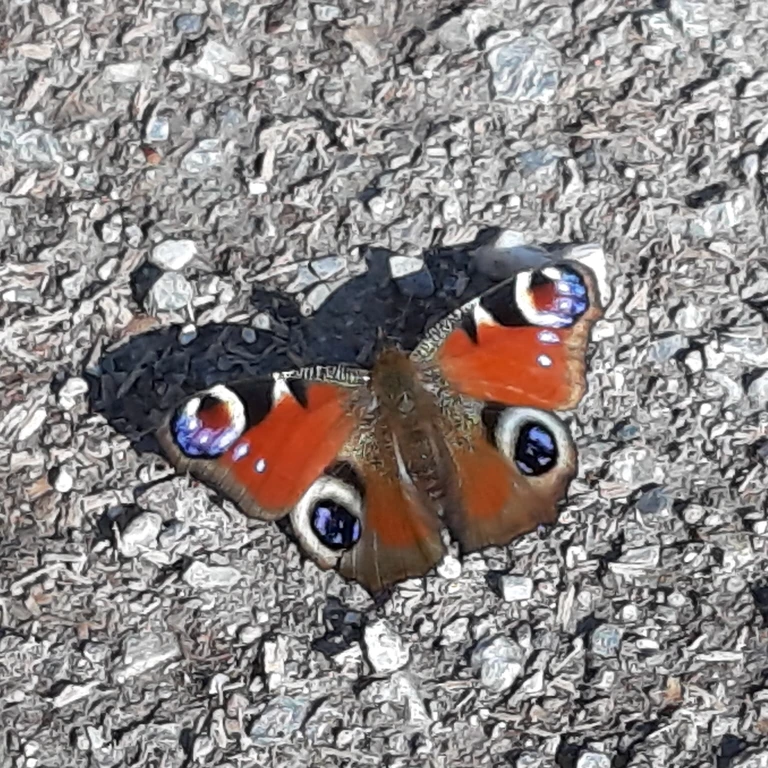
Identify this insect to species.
Aglais io
